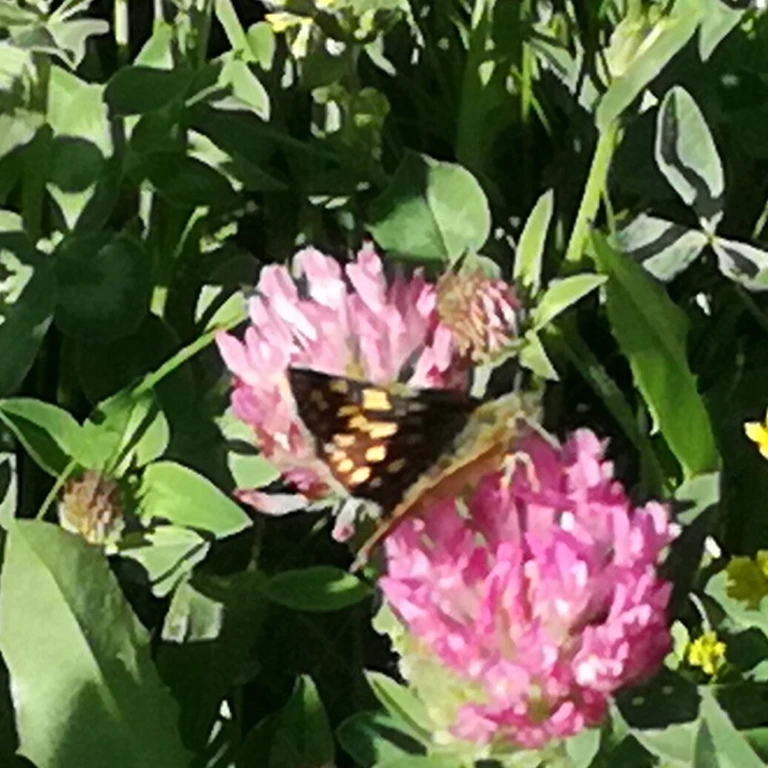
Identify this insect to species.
Carterocephalus palaemon
